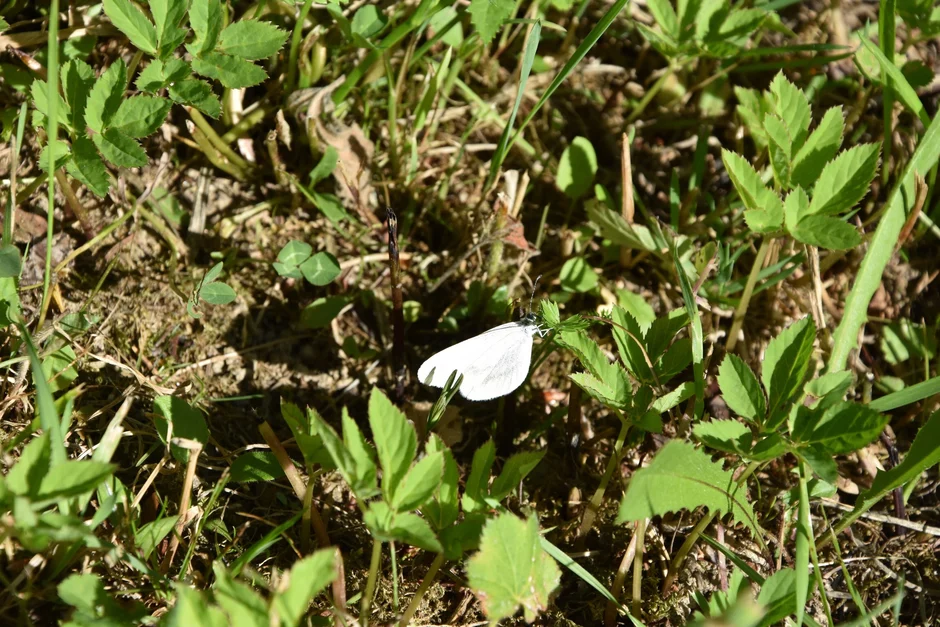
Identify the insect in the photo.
Leptidea sinapis/juvernica
